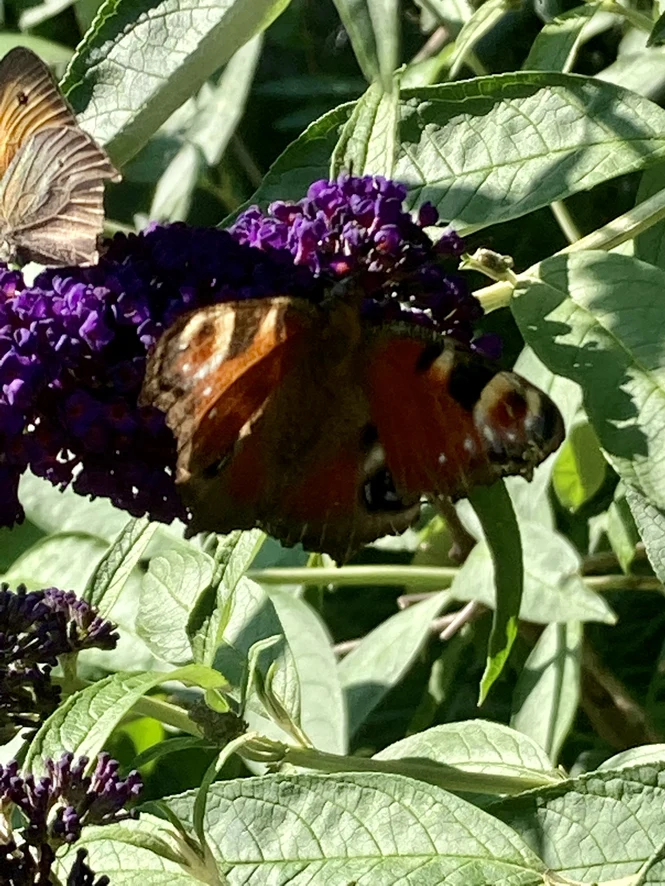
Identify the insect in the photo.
Aglais io
